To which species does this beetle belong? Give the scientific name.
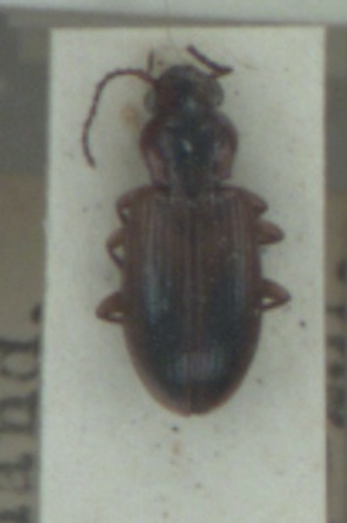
Dicheirotrichus gustavii
